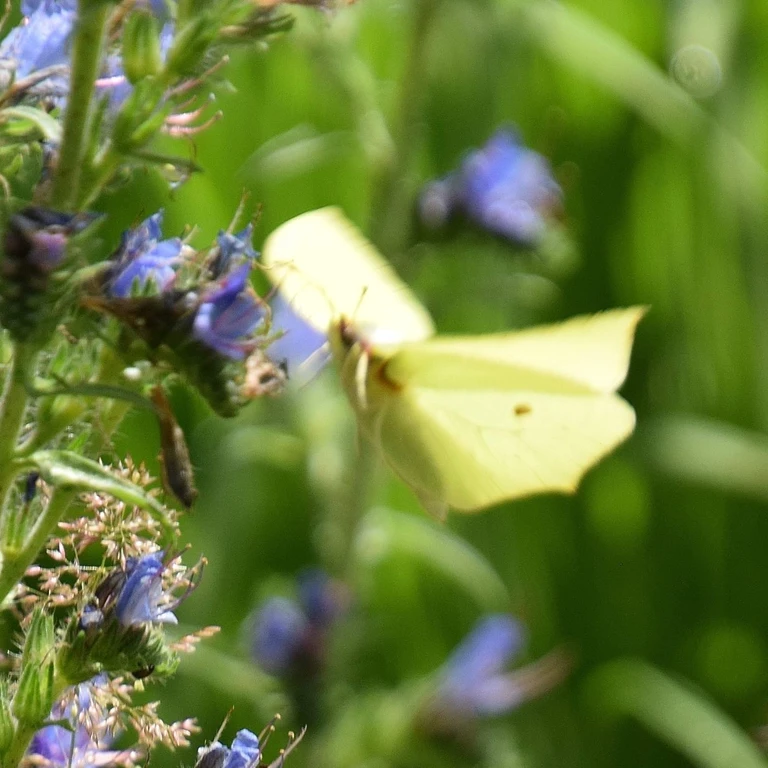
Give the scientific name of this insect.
Gonepteryx rhamni
